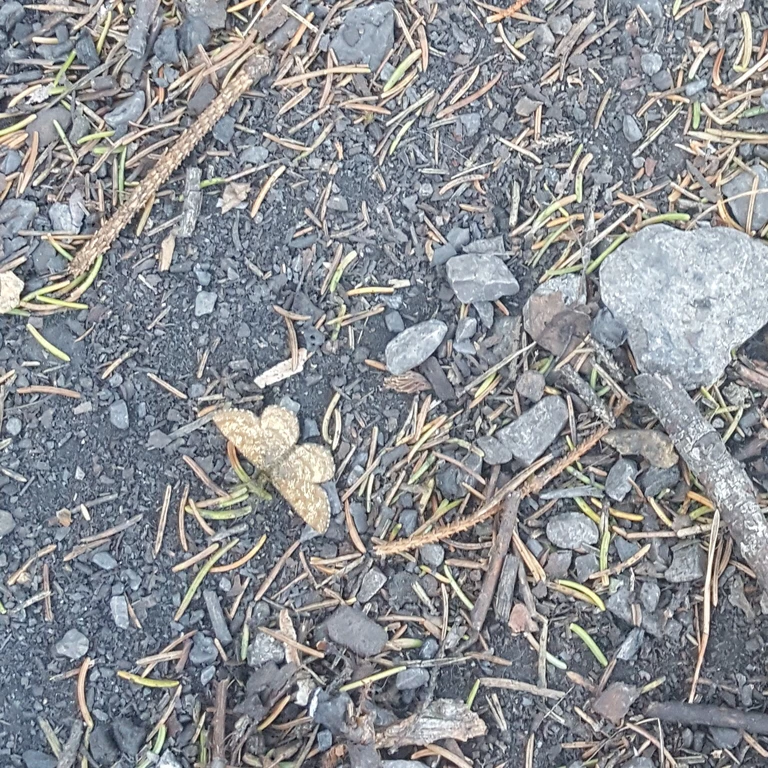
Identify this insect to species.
Ematurga atomaria
